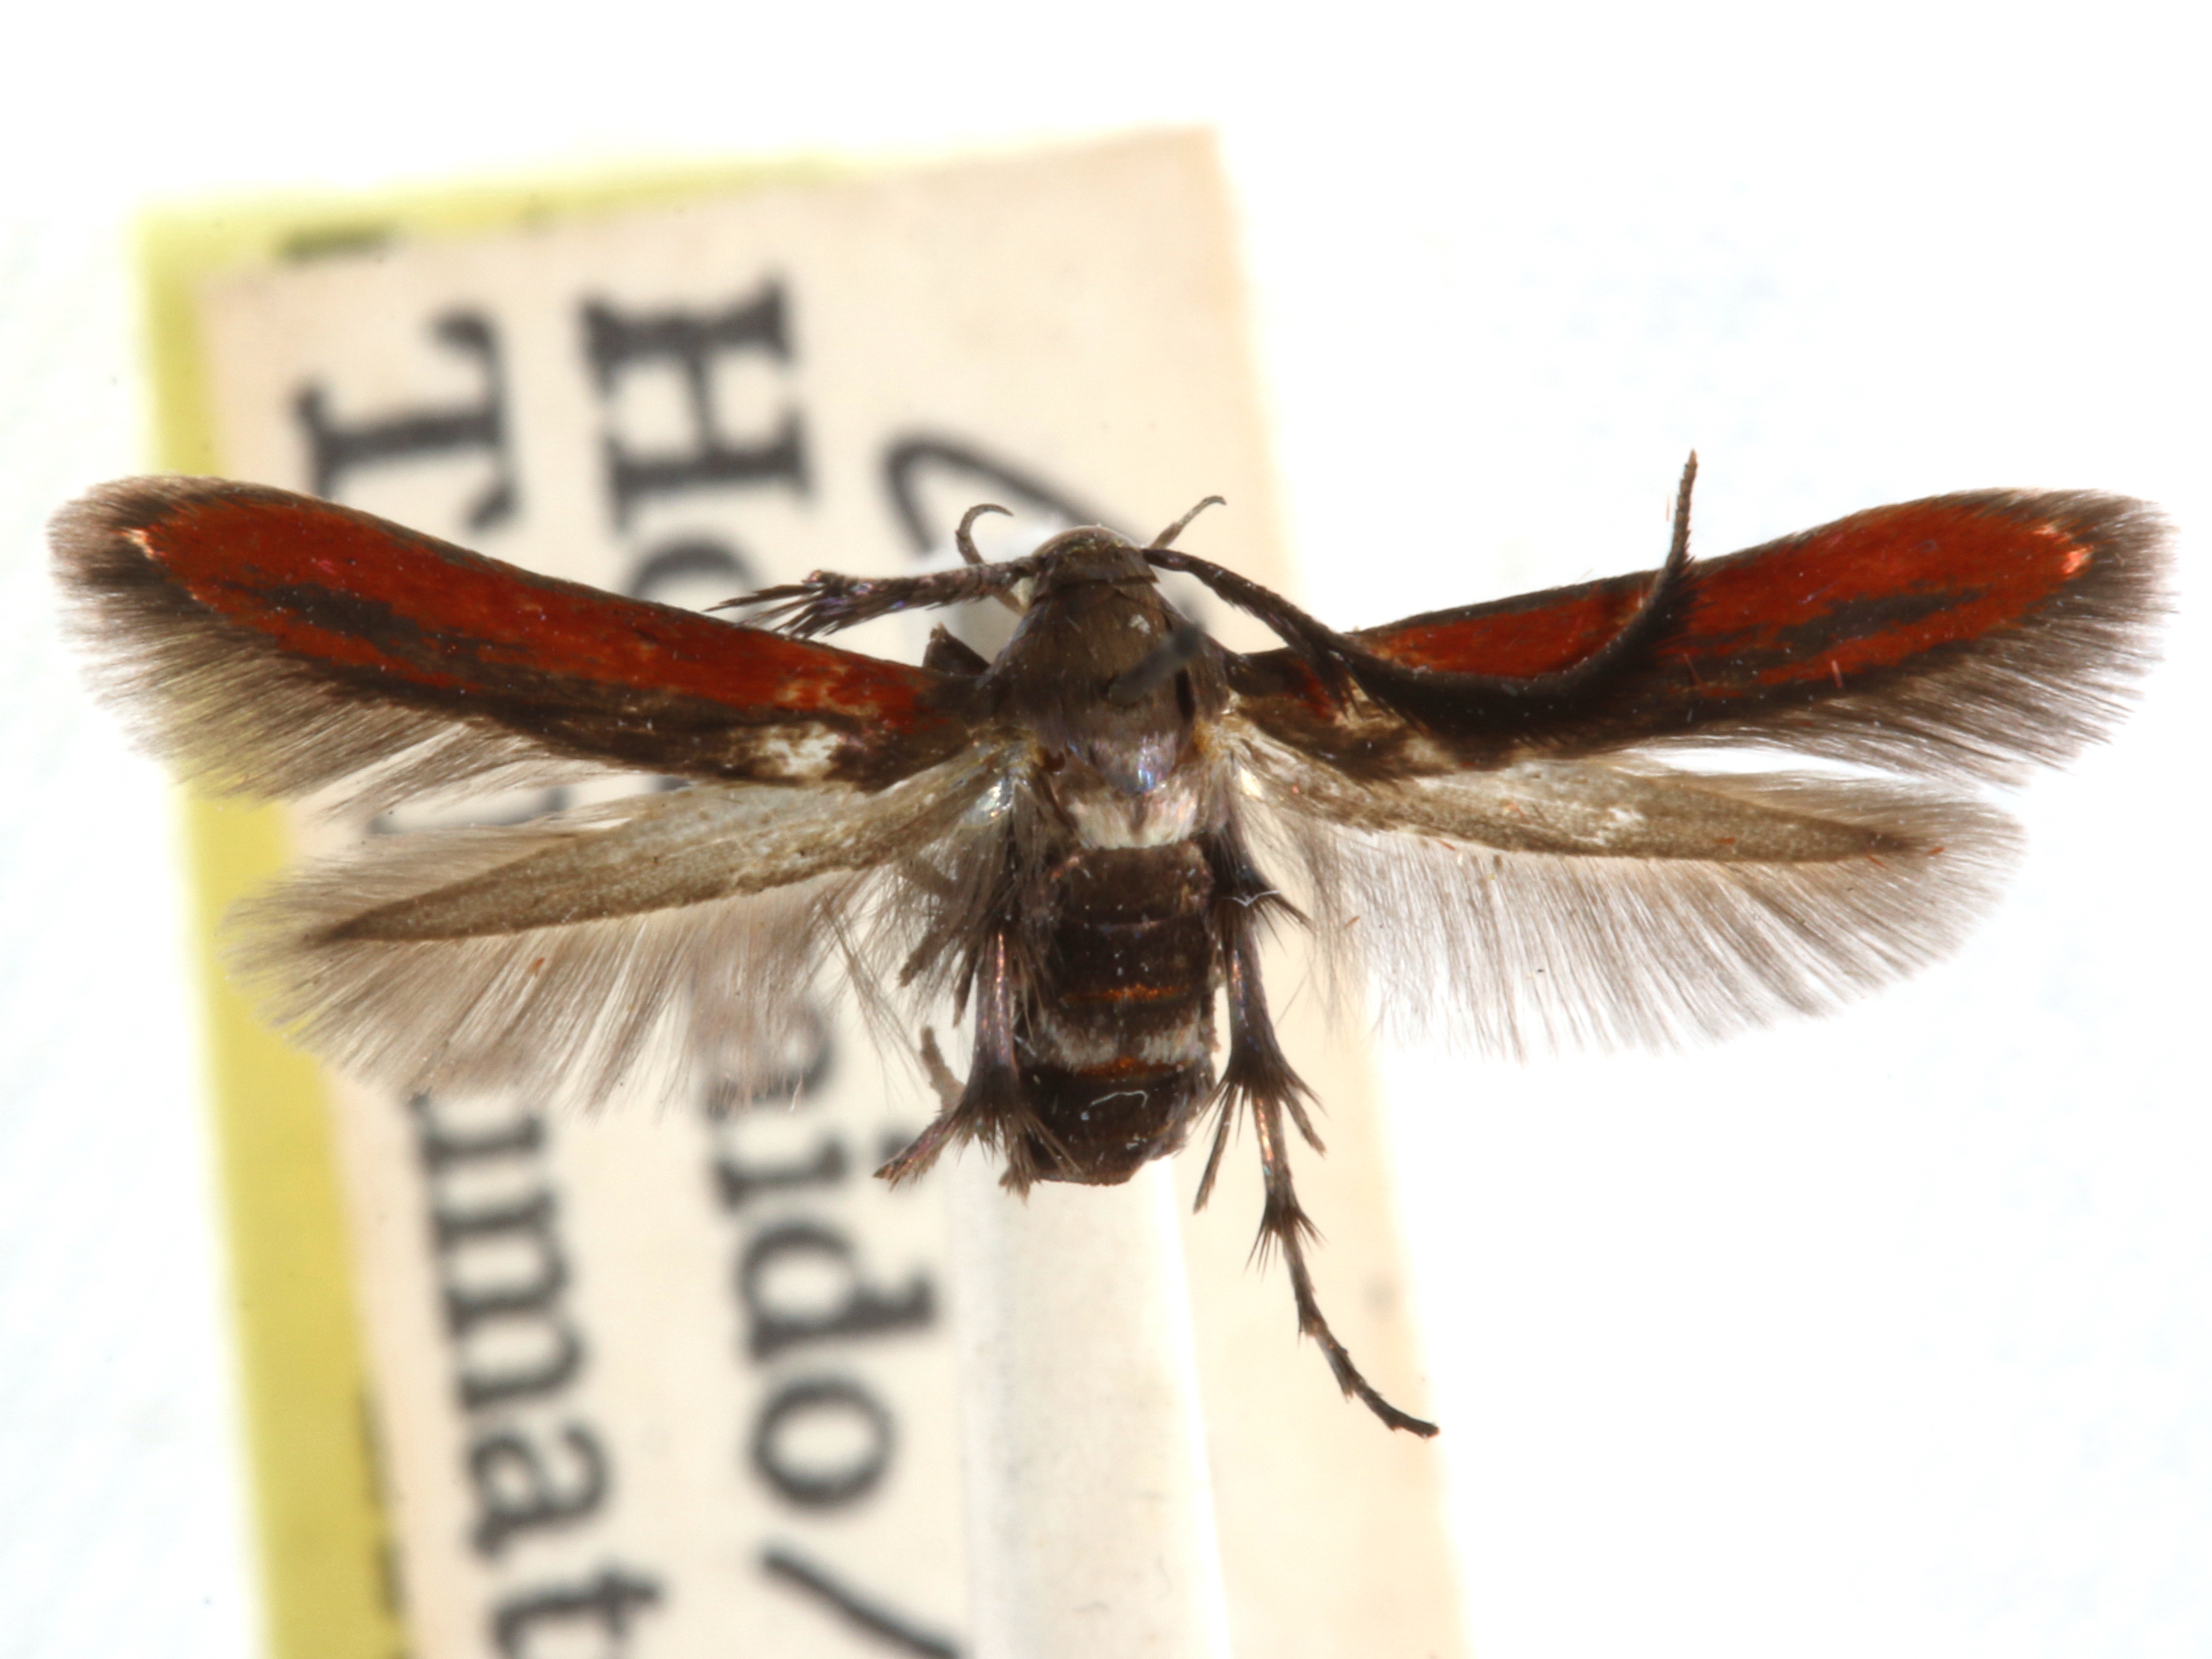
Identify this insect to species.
Atkinsonia semirubra
